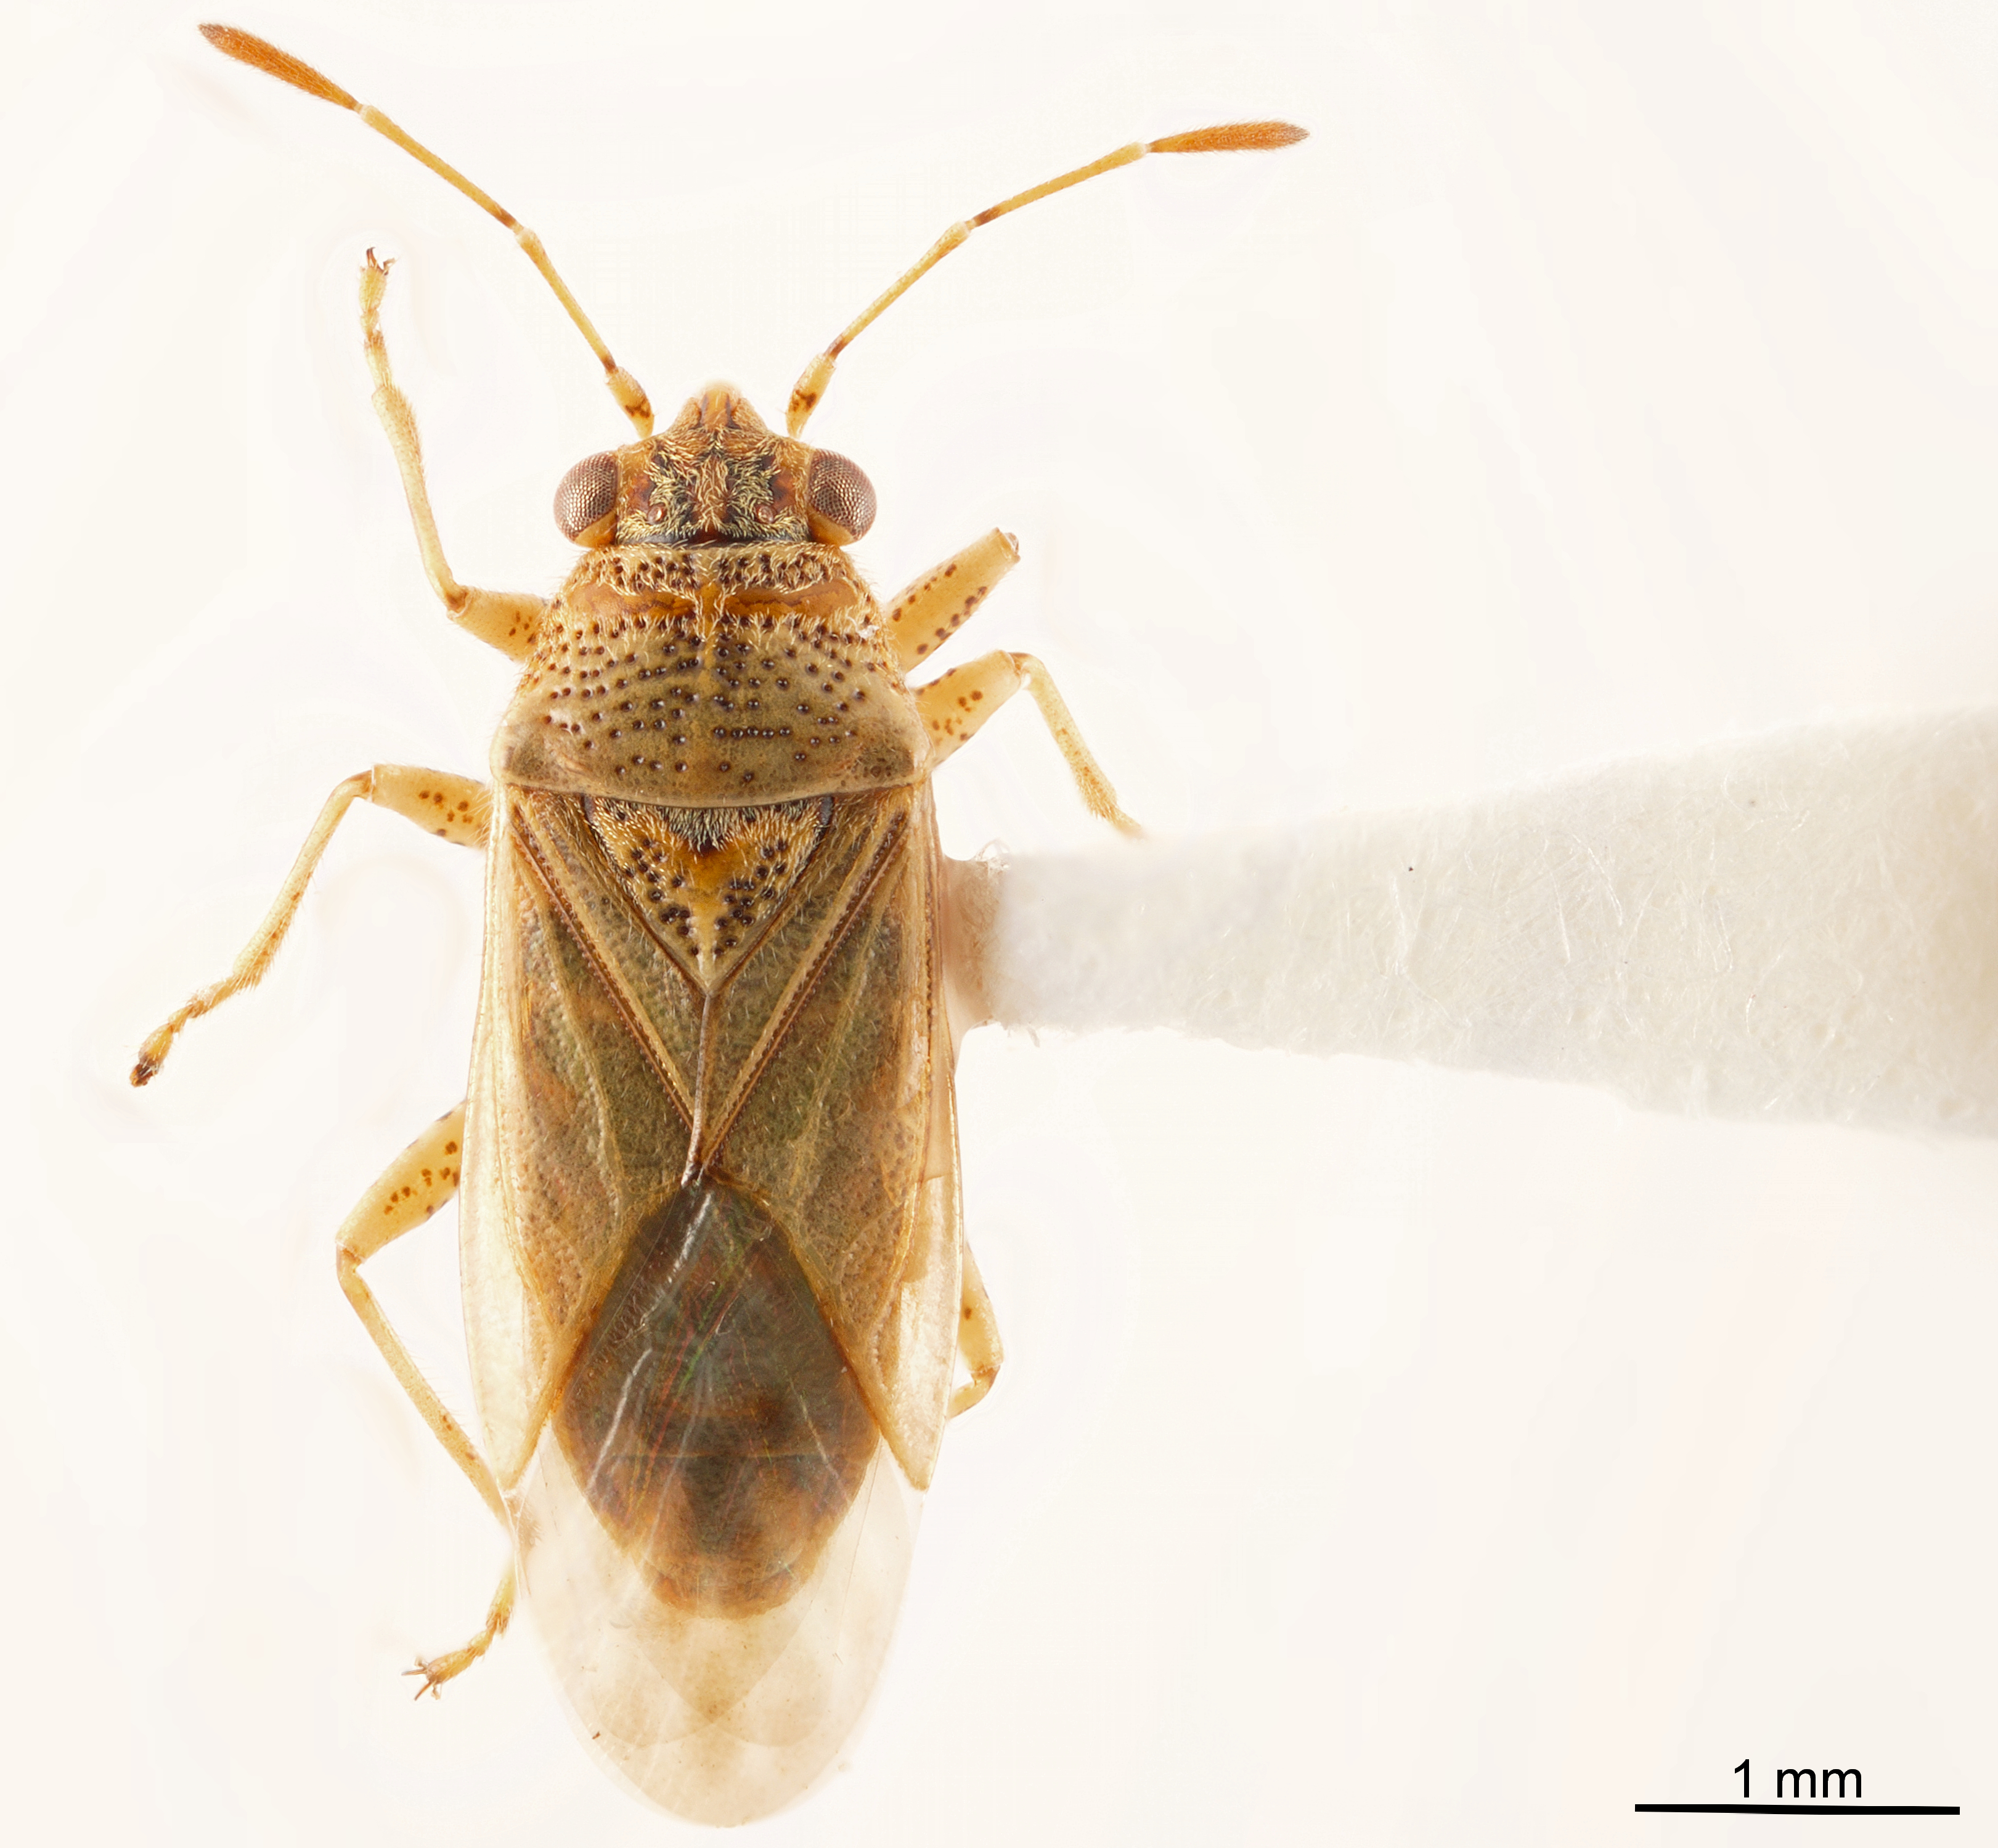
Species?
Neseis ochriasis
